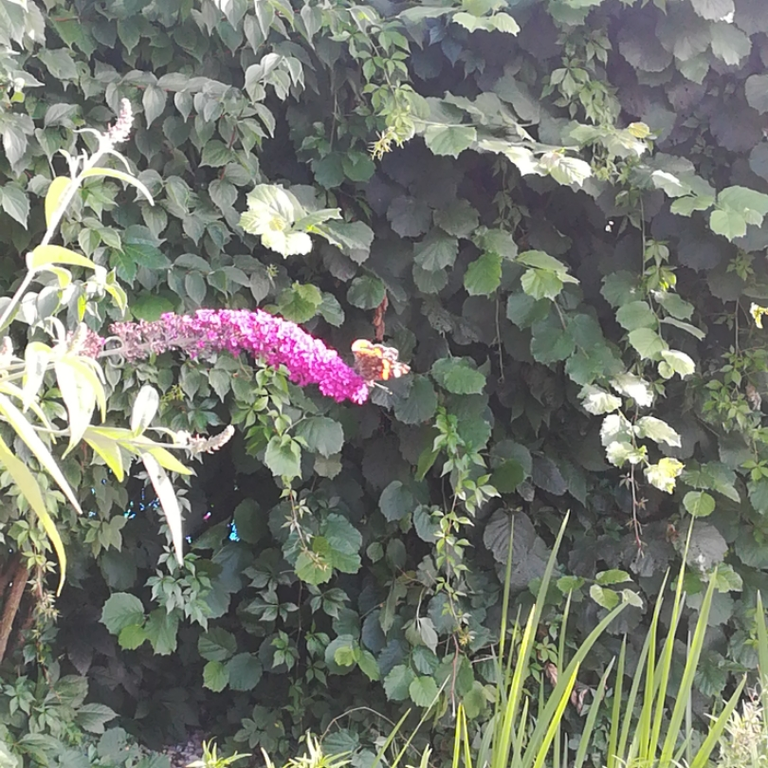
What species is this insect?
Vanessa atalanta
